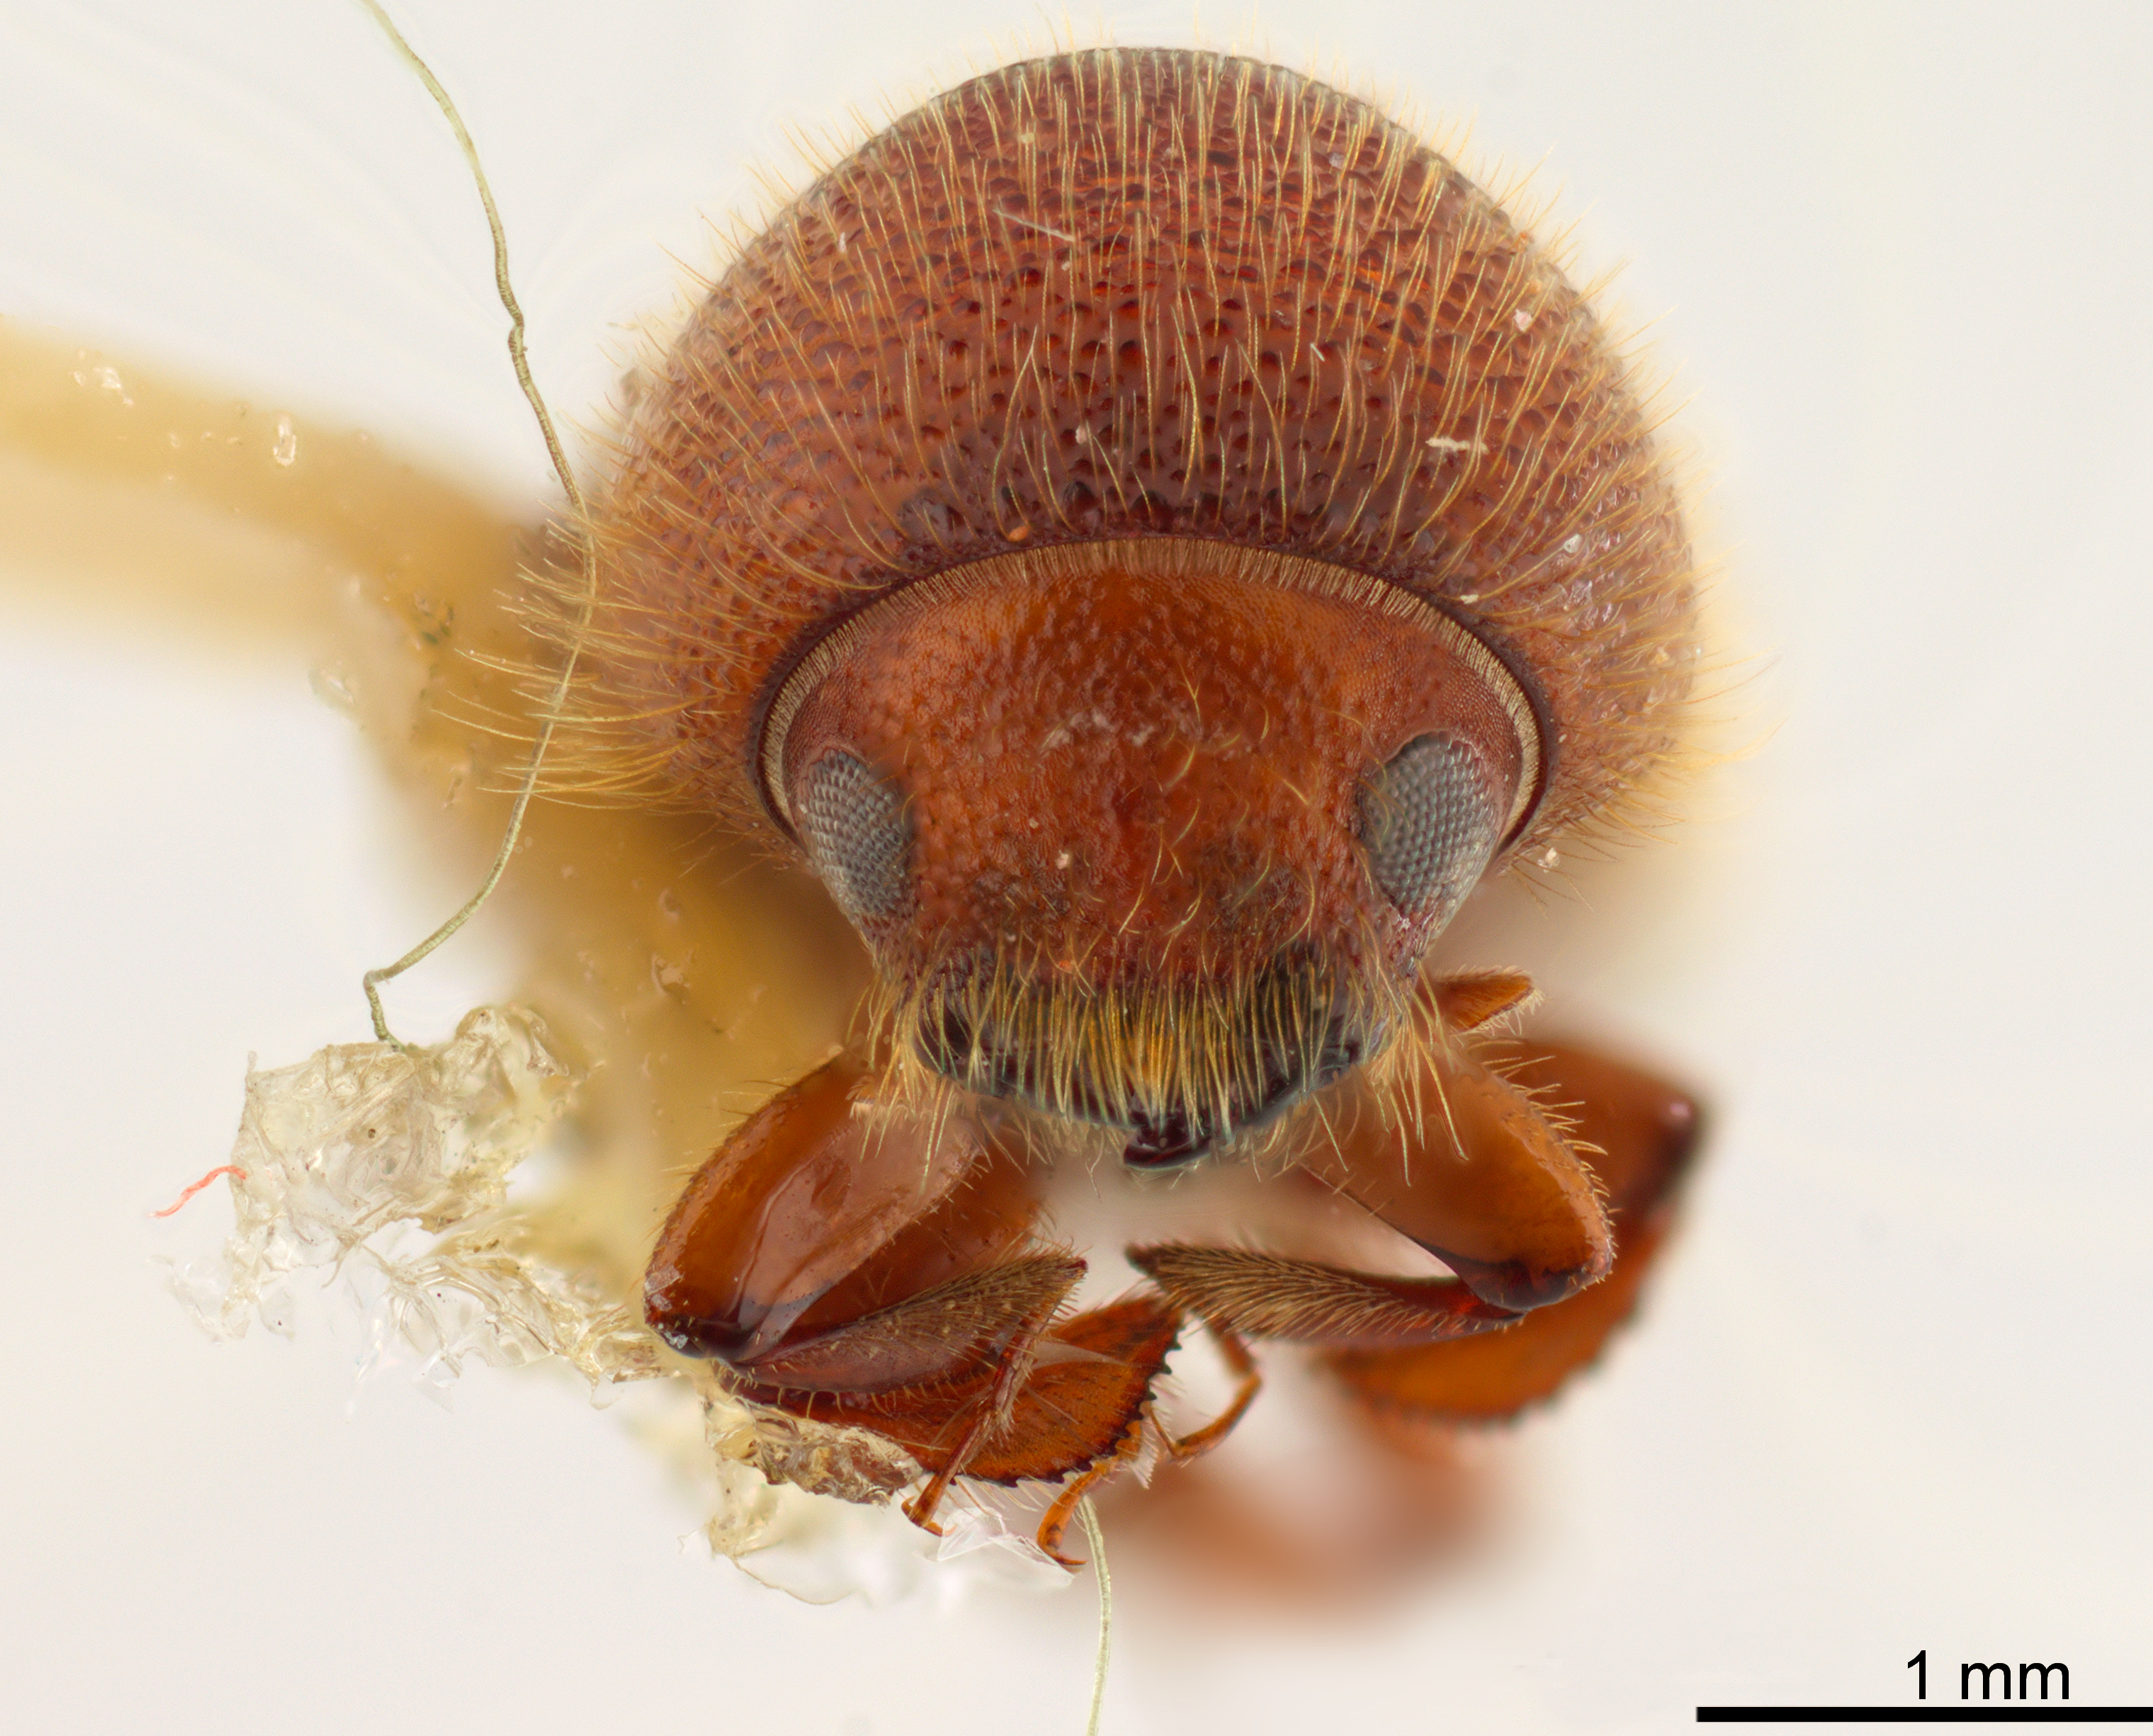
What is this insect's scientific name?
Xyleborus horridatus
